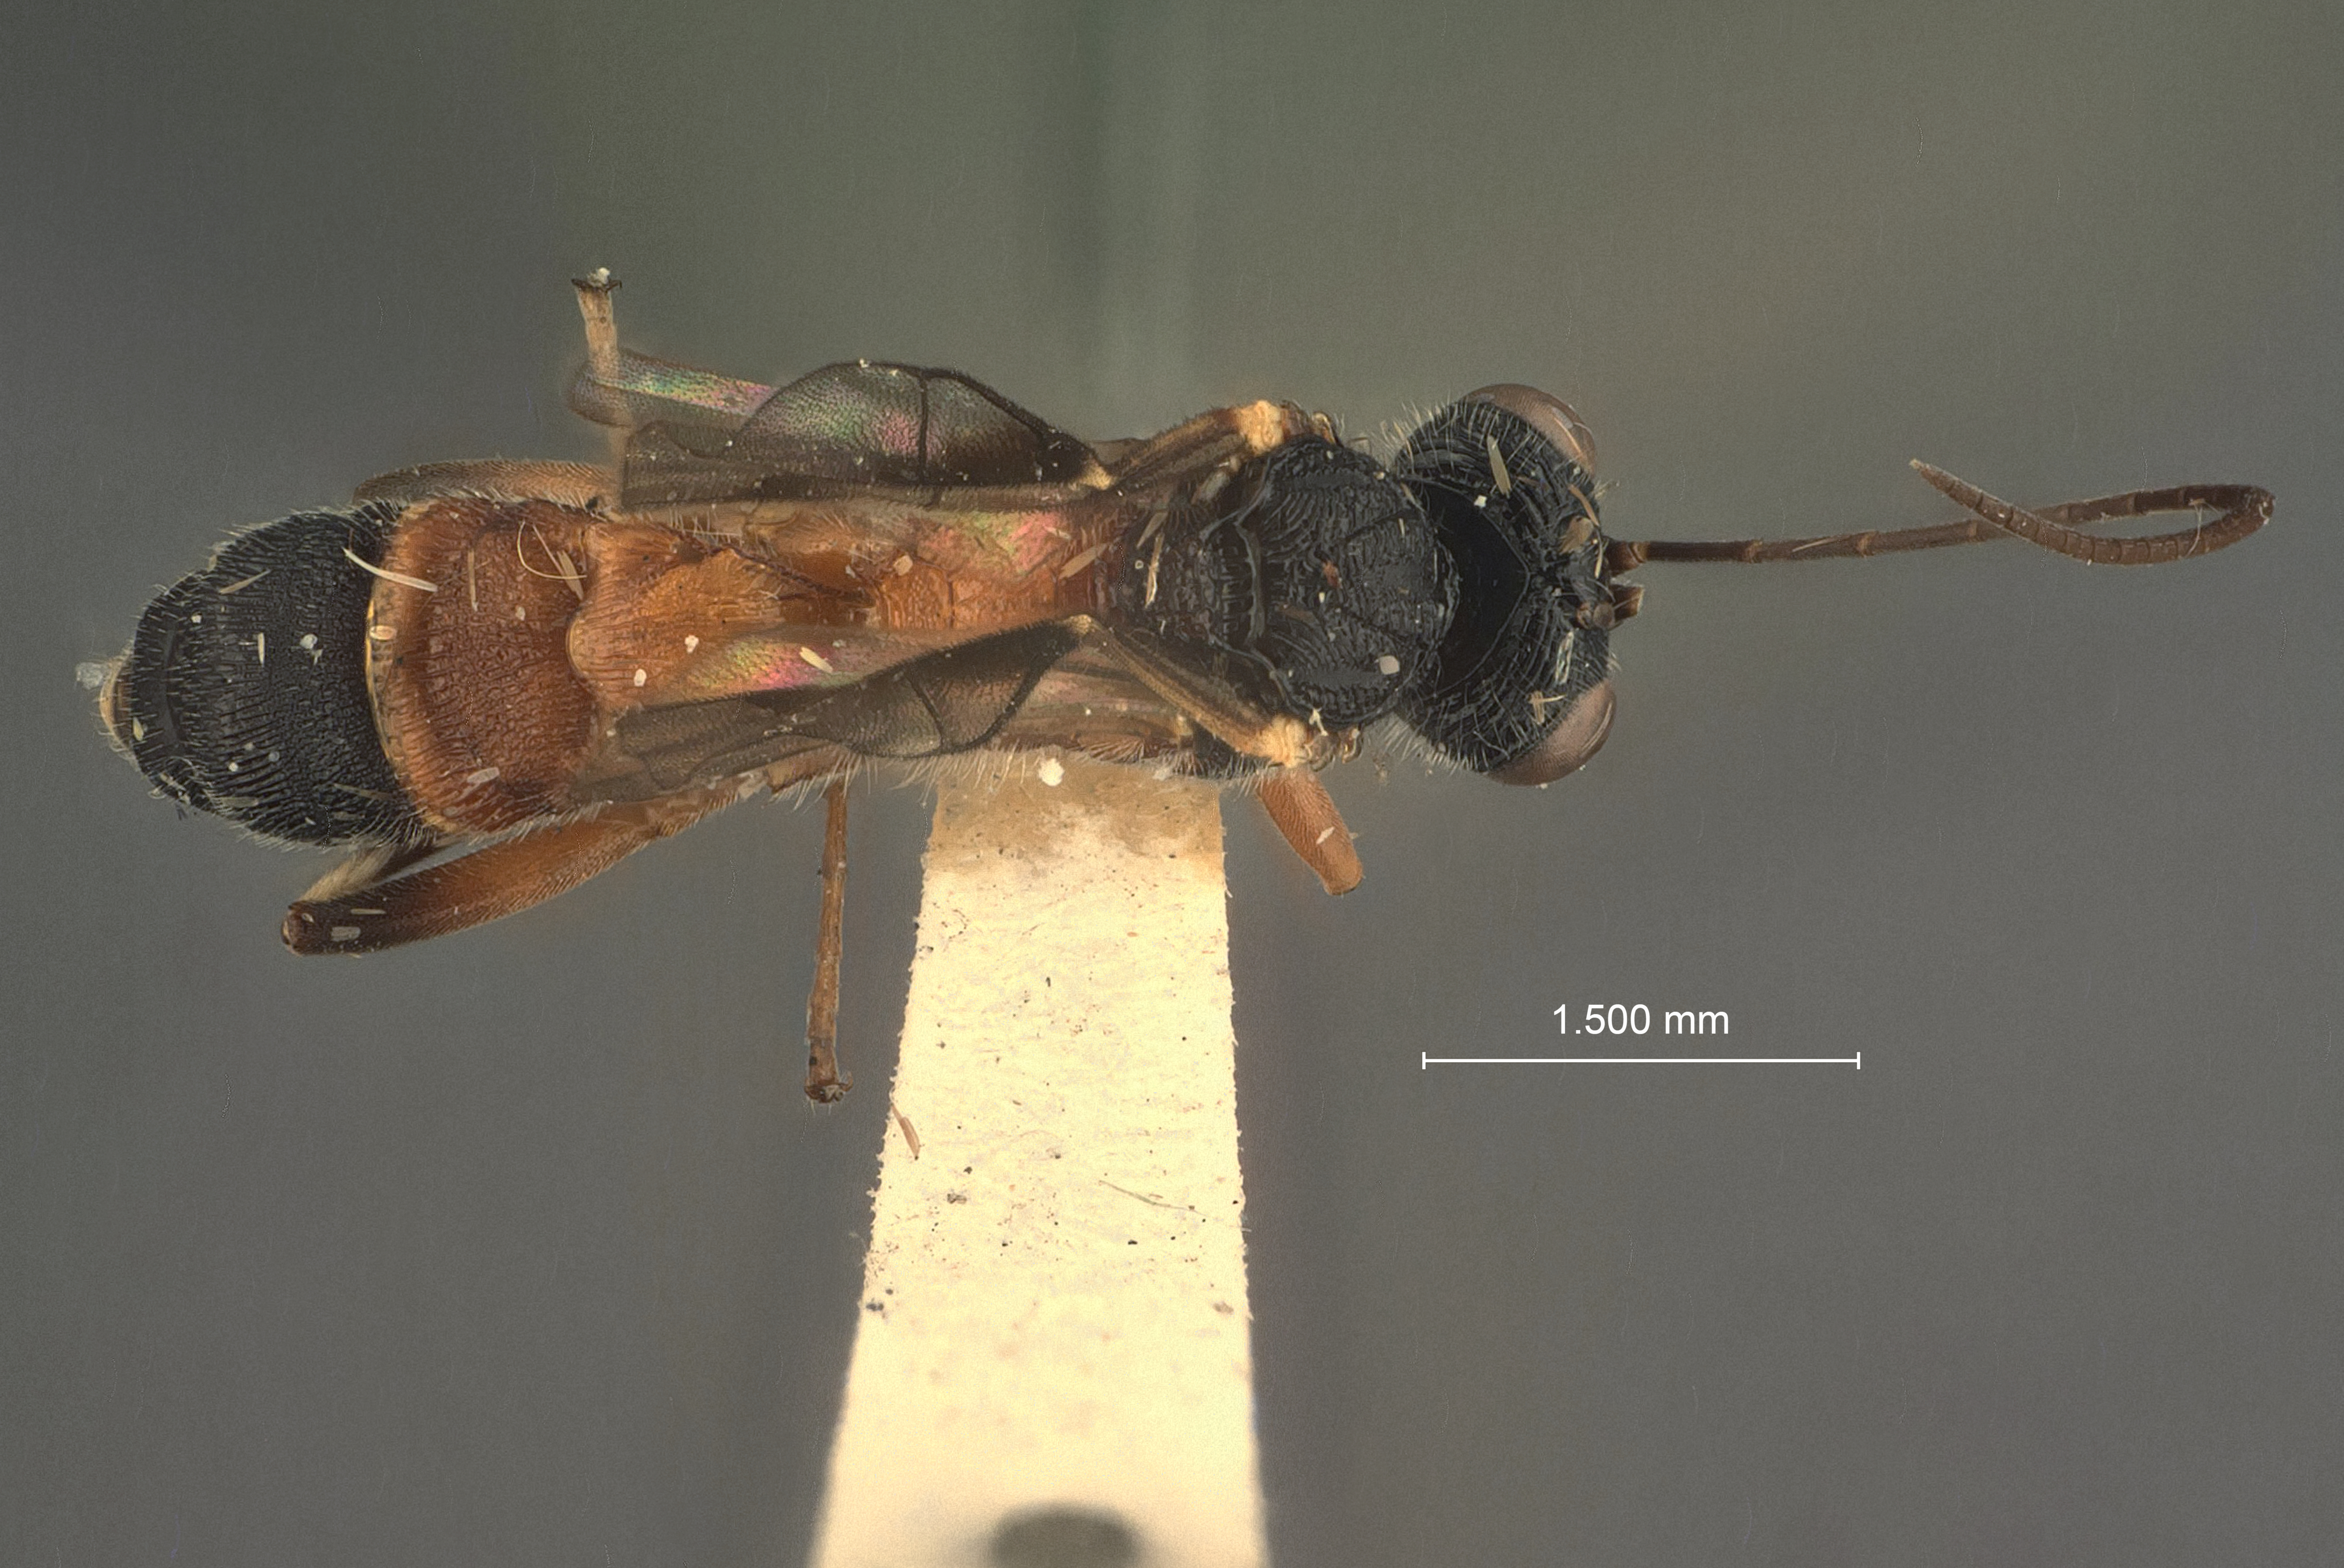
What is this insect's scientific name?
Syrites persimilis
